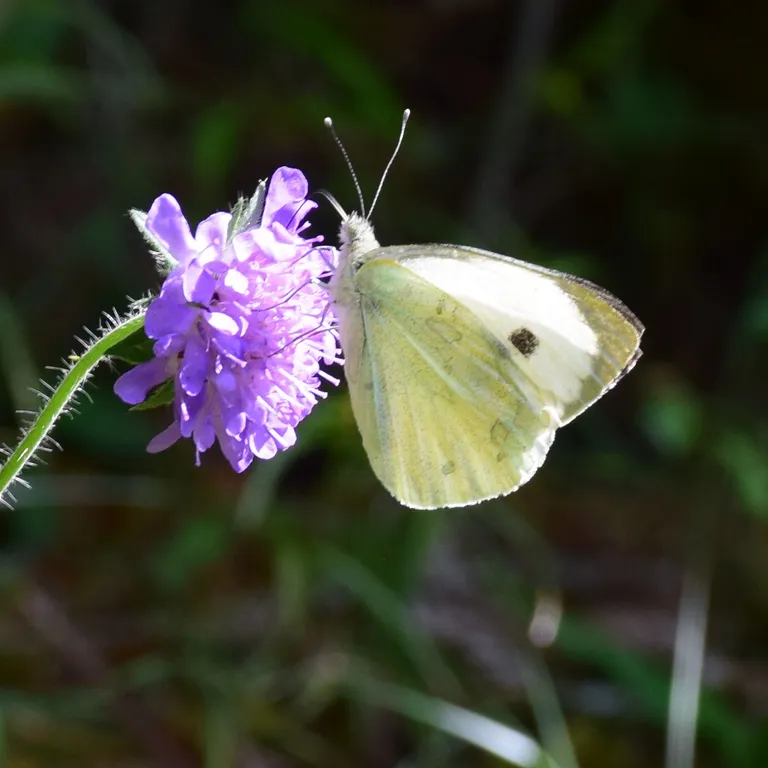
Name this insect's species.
Pieris brassicae
